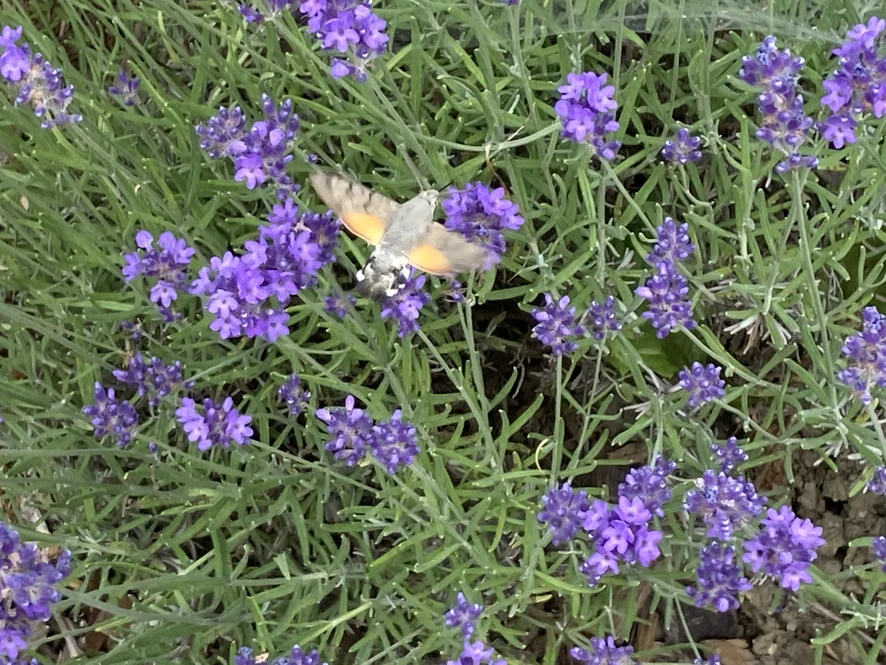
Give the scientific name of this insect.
Macroglossum stellatarum
